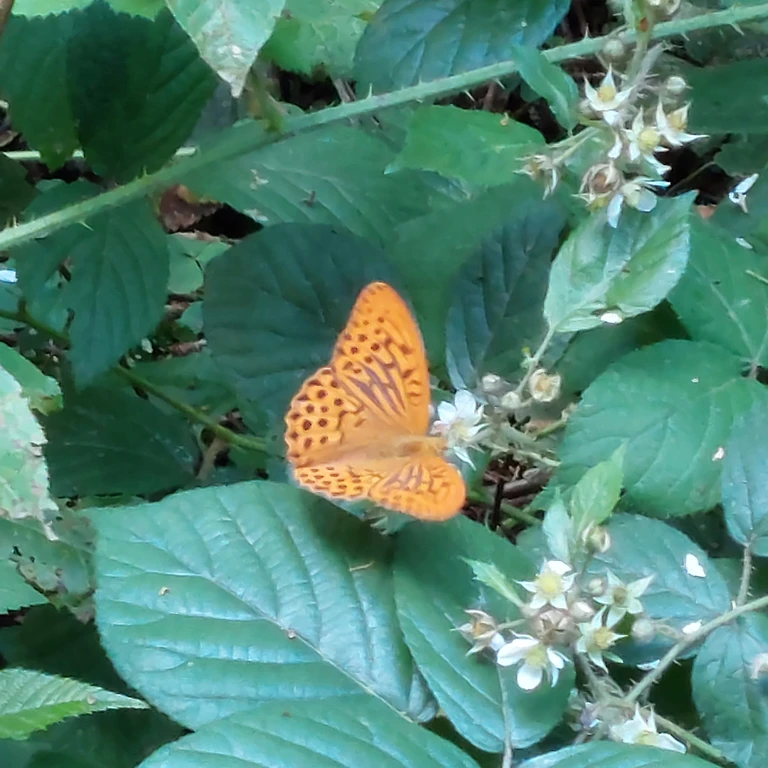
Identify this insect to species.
Argynnis paphia
